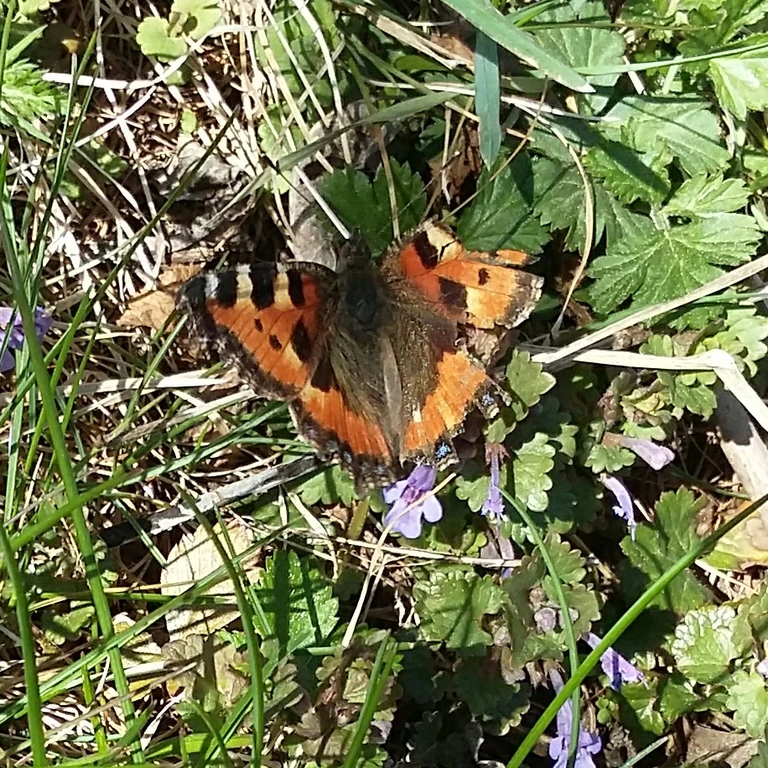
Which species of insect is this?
Aglais urticae
